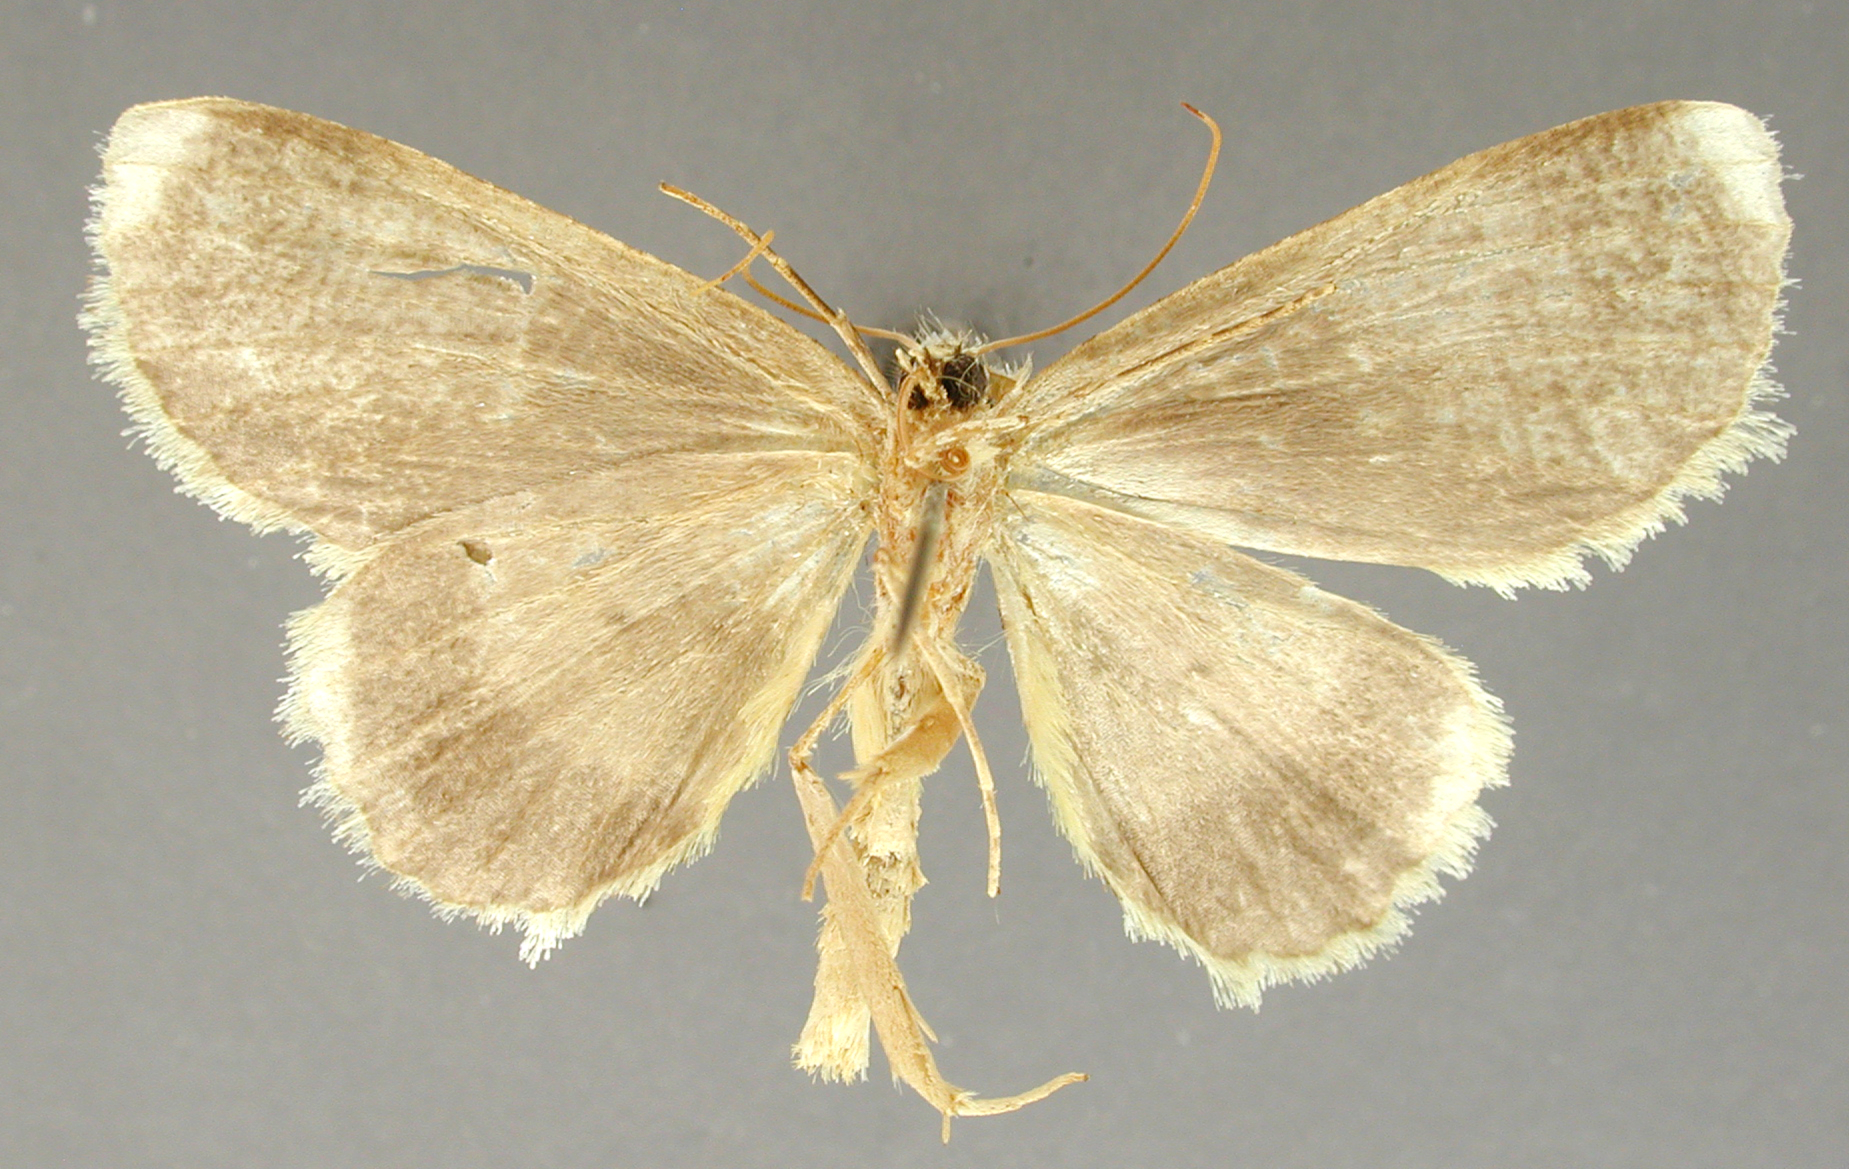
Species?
Bryoptera diffusimacula
